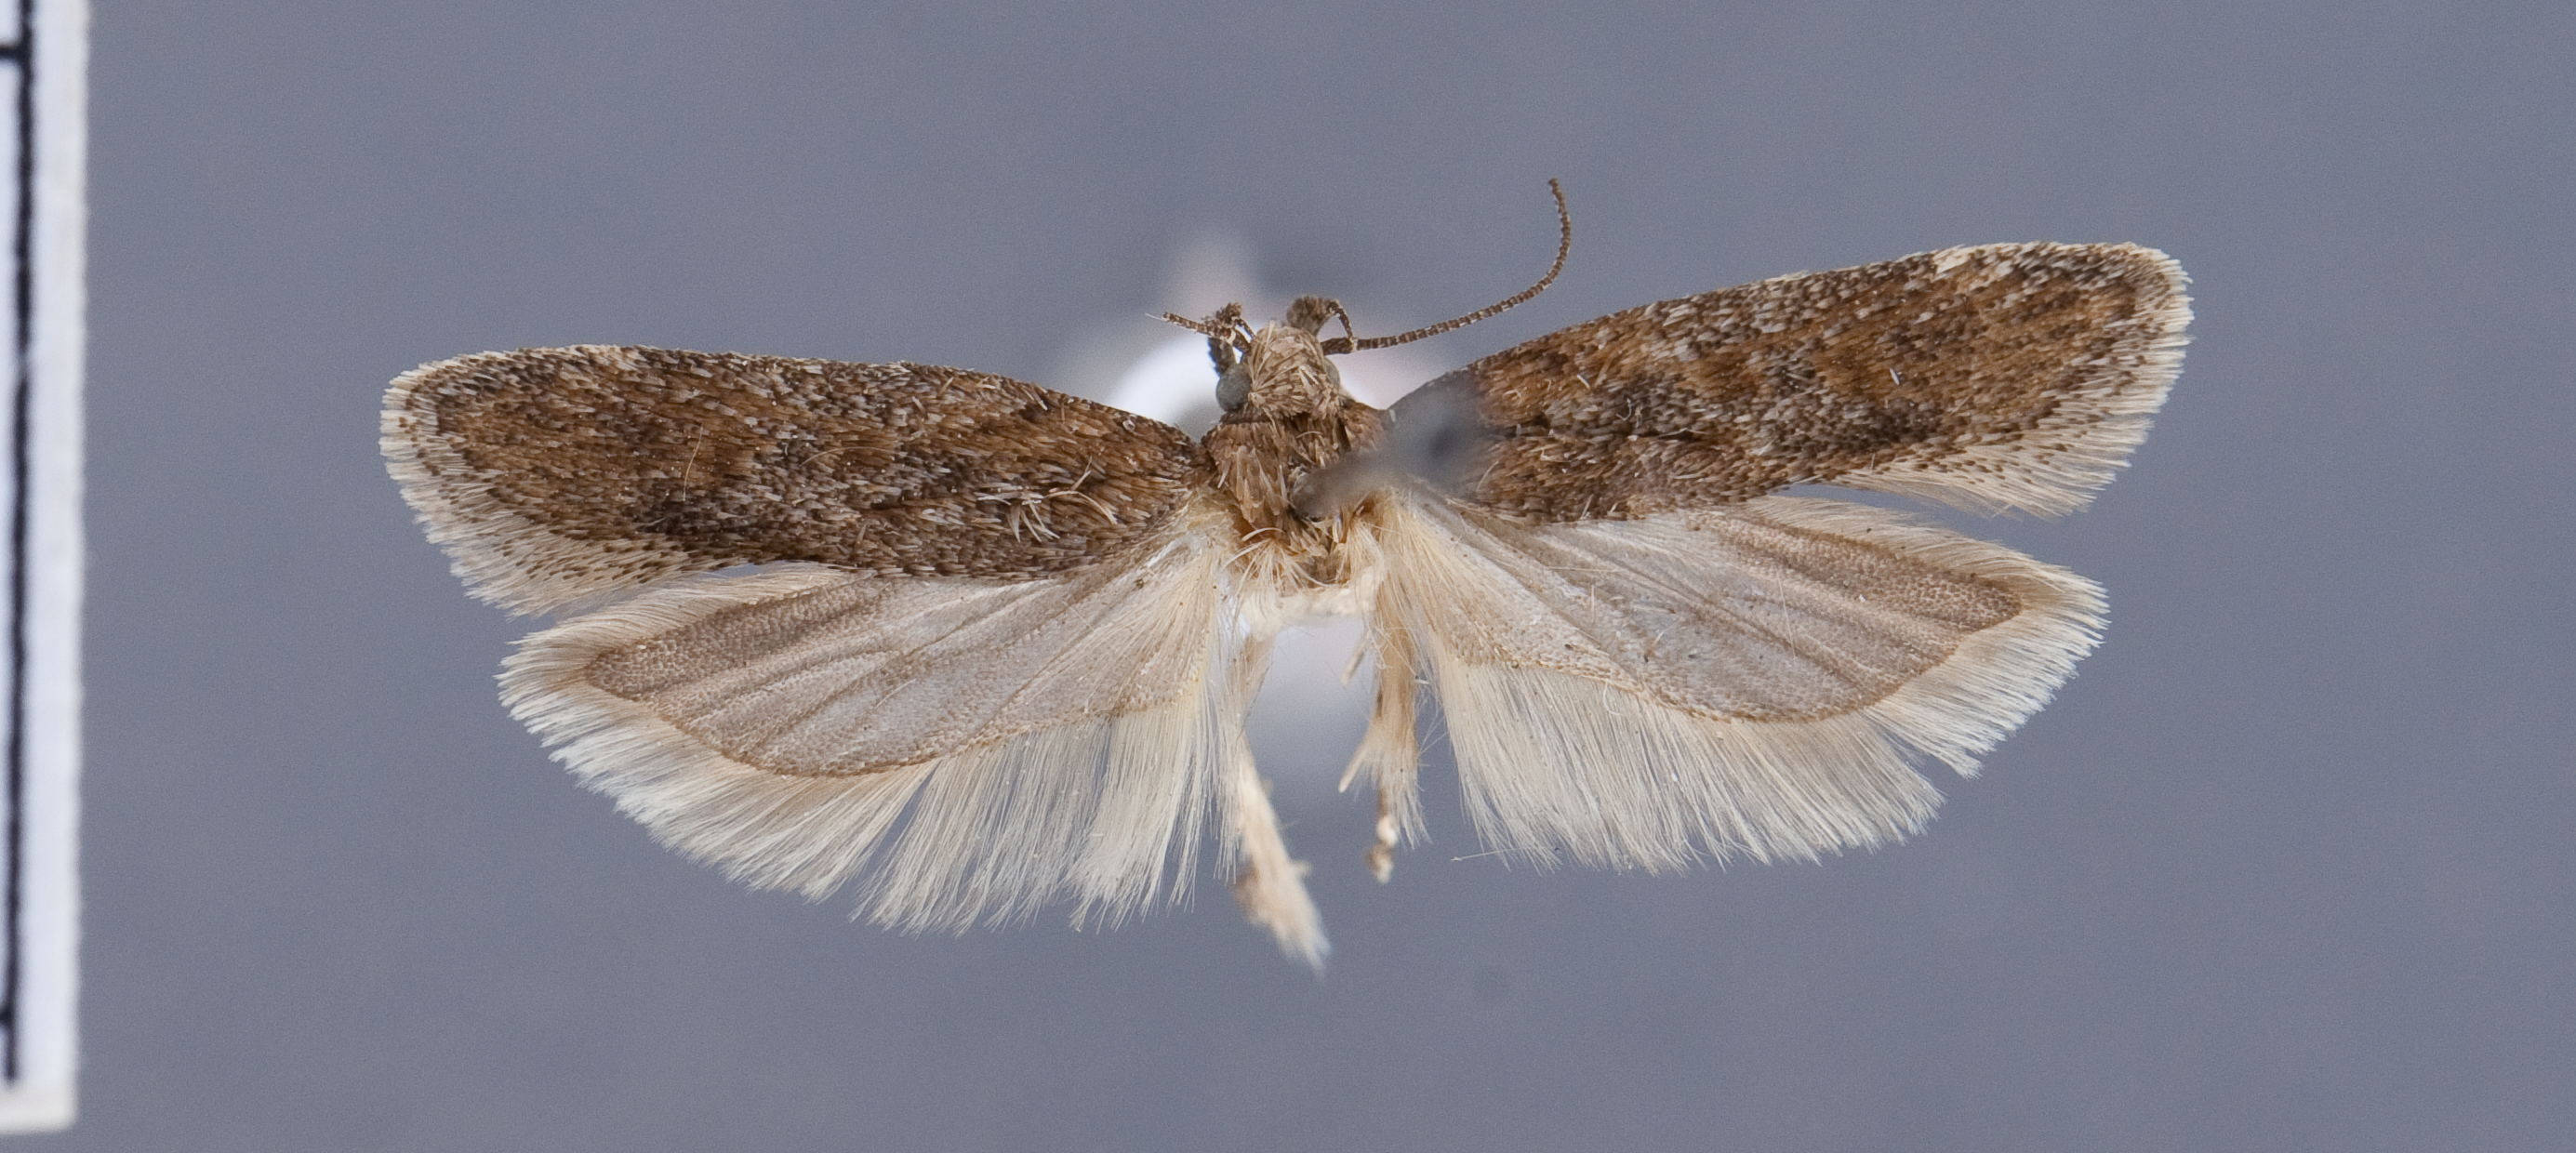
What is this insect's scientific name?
Filatima betulae
